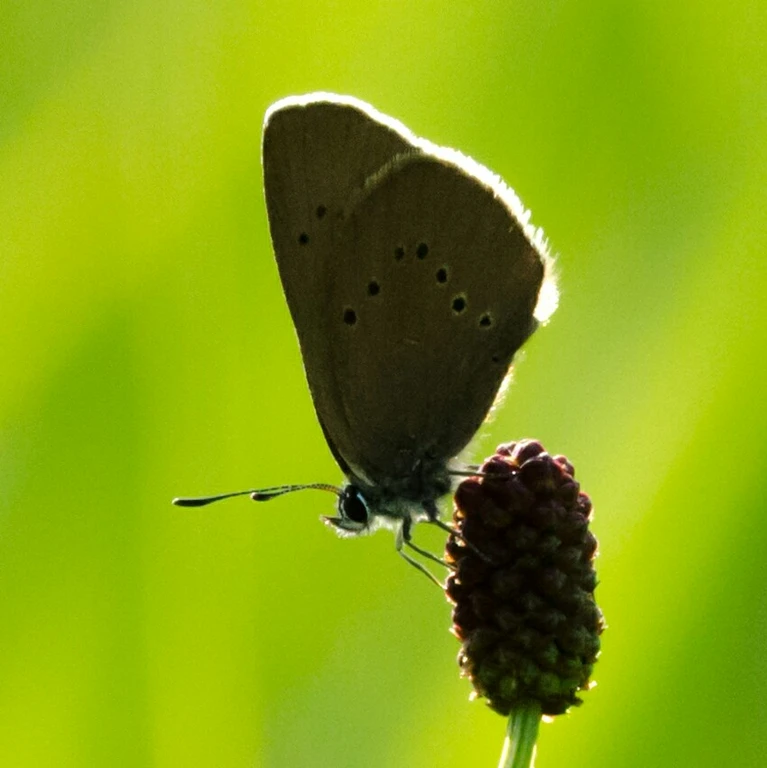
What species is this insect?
Phengaris nausithous (also Maculinea nausithous)
